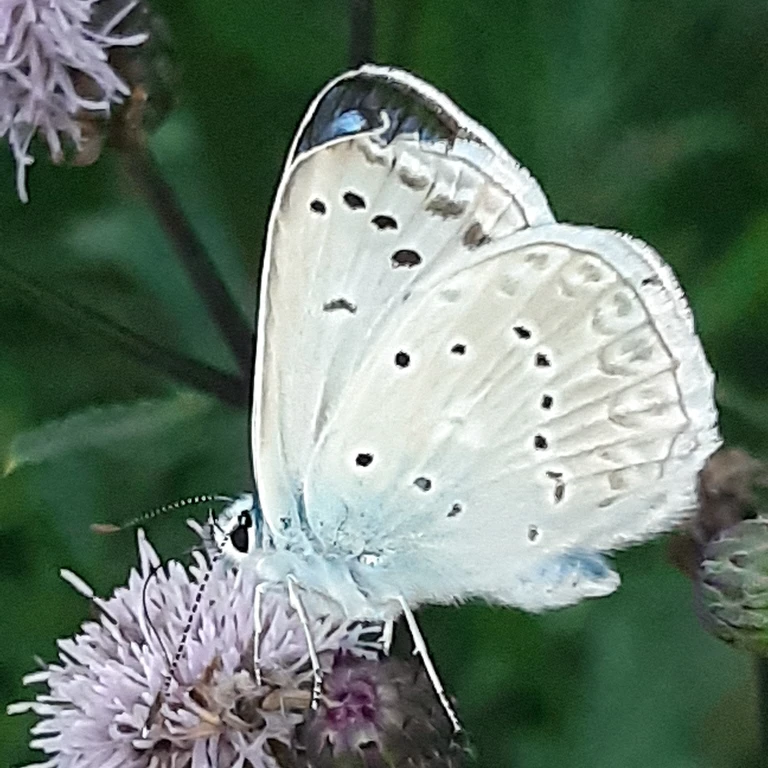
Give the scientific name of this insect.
Polyommatus daphnis
